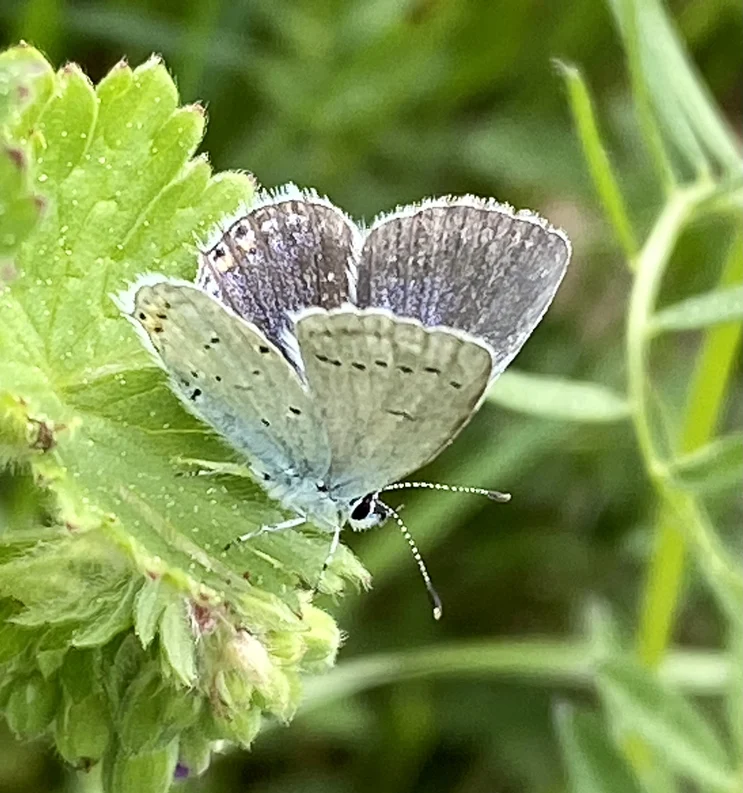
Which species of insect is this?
Cupido argiades (also Elkalyce argiades)
